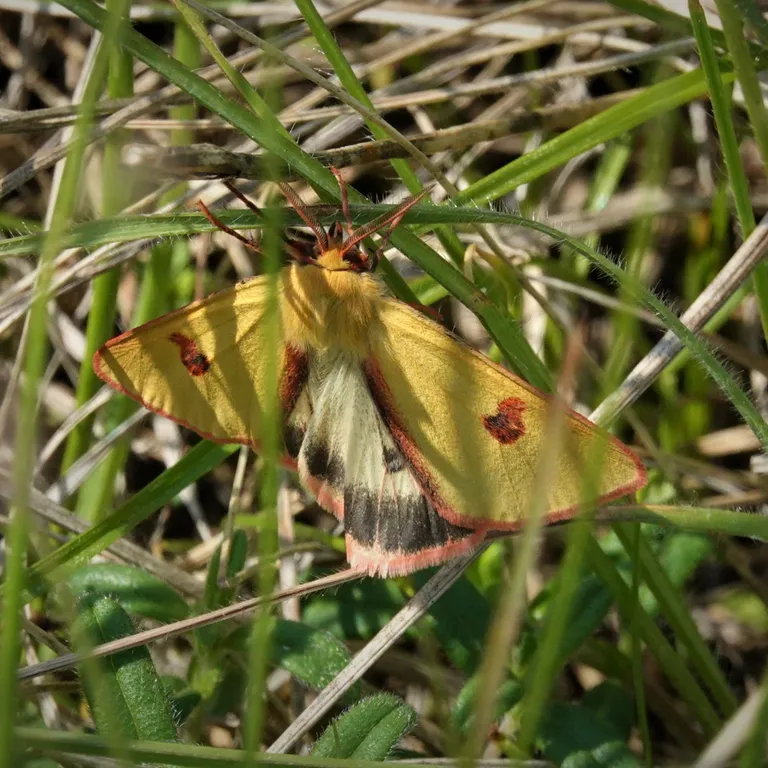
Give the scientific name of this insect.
Diacrisia sannio
